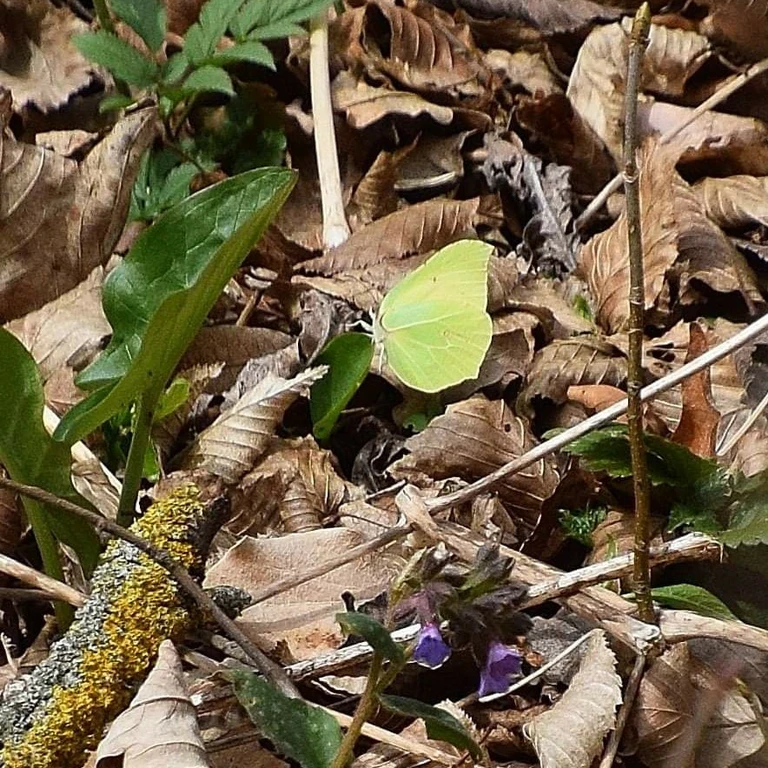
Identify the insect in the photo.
Gonepteryx rhamni
